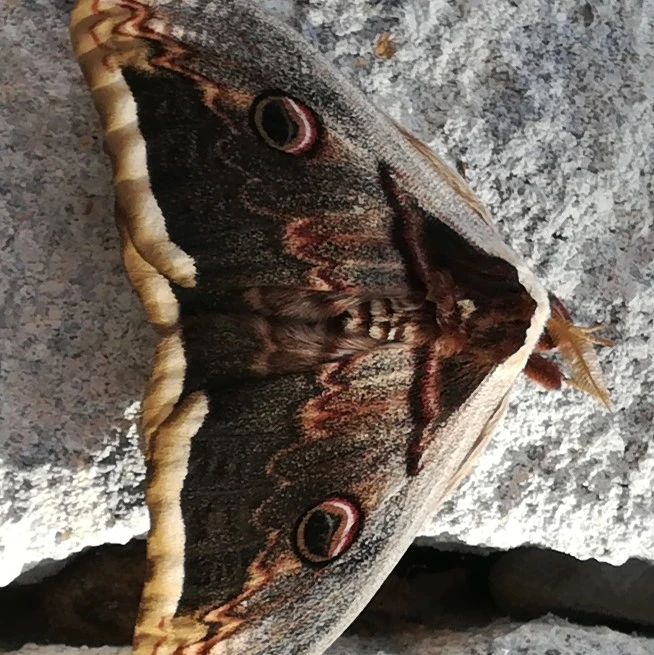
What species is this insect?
Saturnia pyri
